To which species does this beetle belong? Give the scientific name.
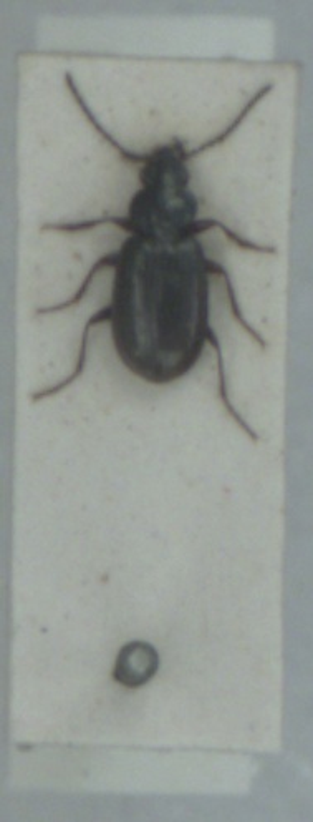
Bembidion aeneum
